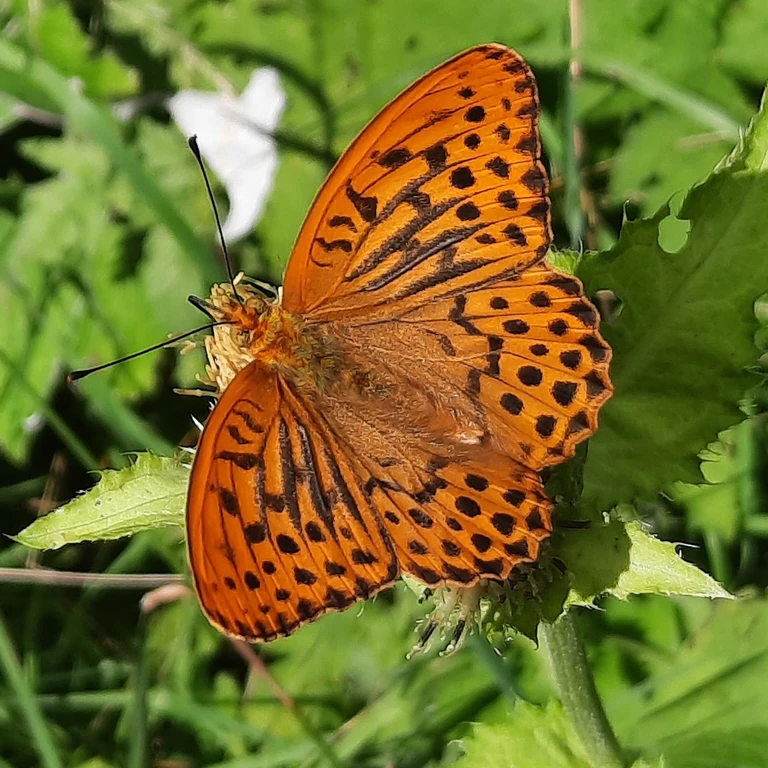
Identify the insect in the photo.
Argynnis paphia
